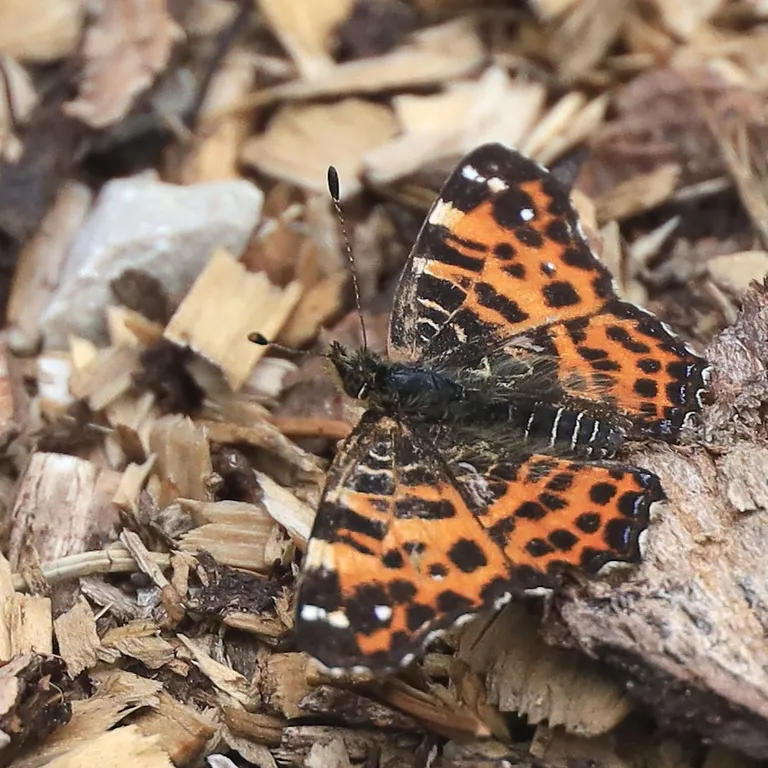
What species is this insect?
Araschnia levana
